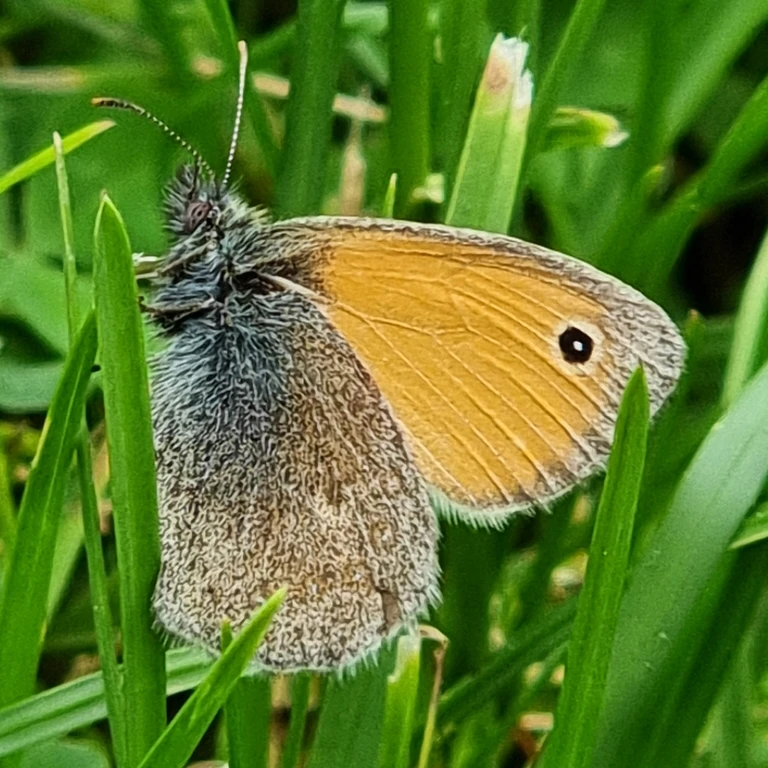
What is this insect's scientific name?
Coenonympha pamphilus
